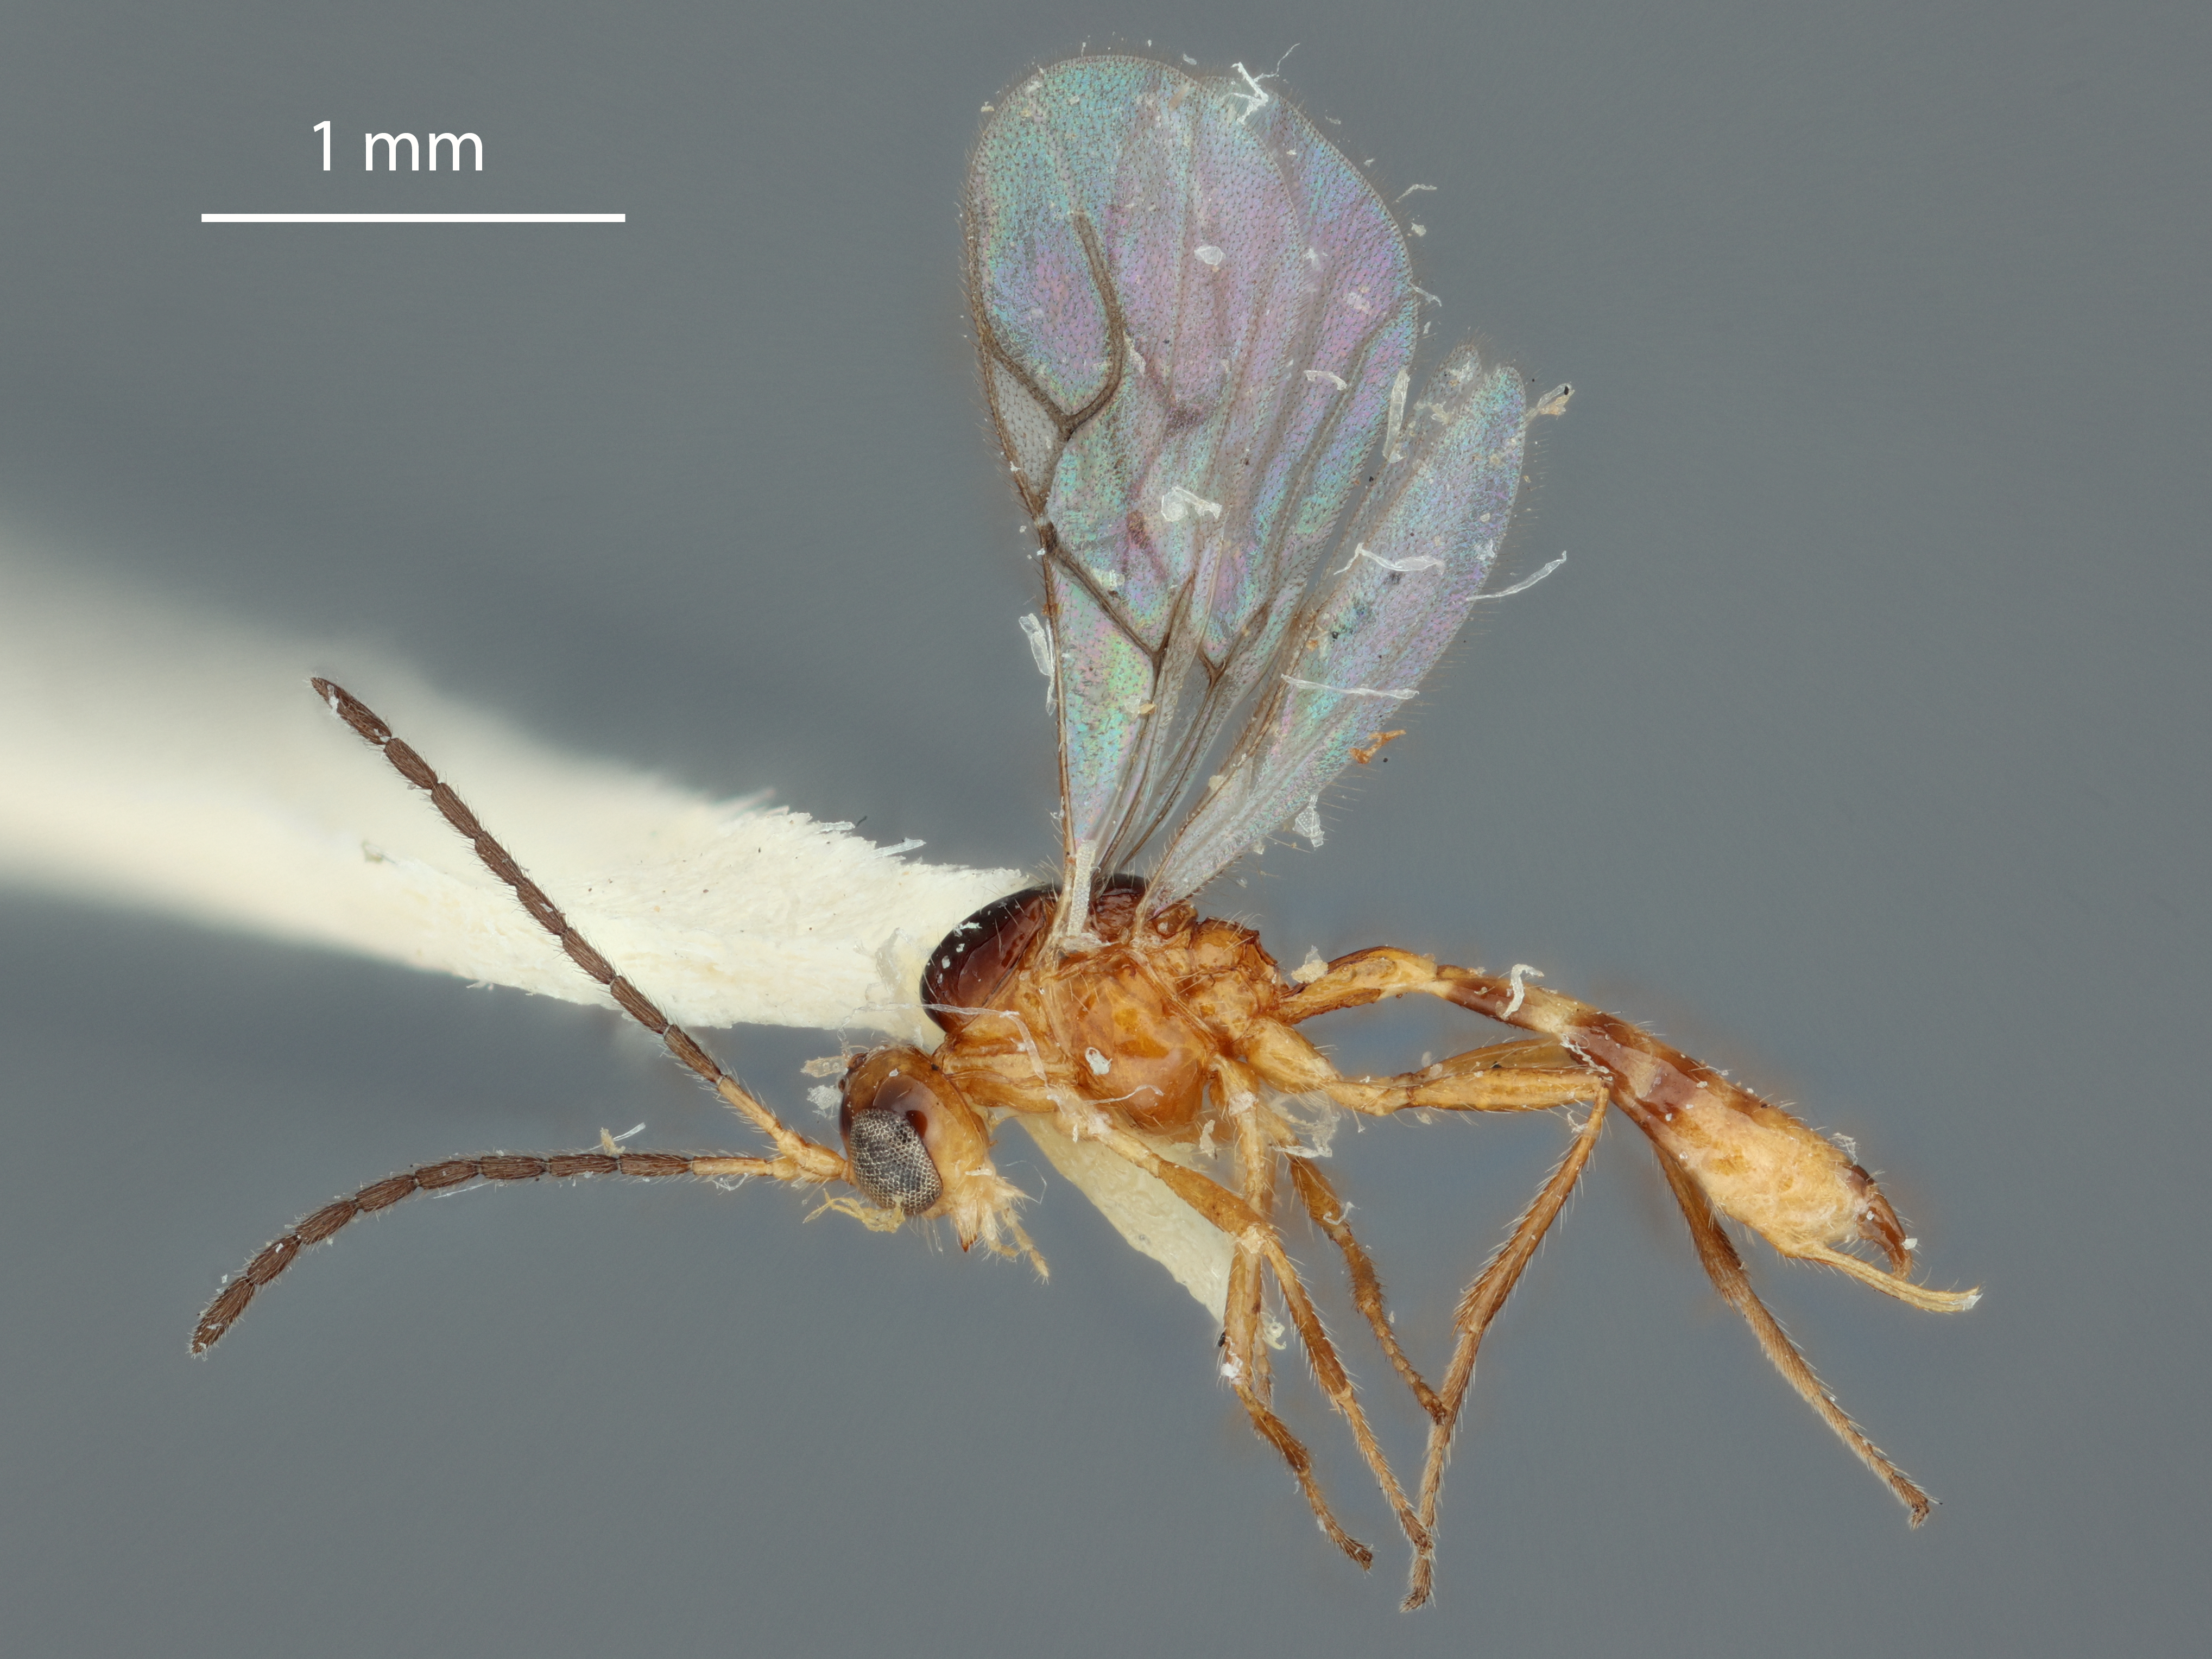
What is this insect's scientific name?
Trioxys orientalis
